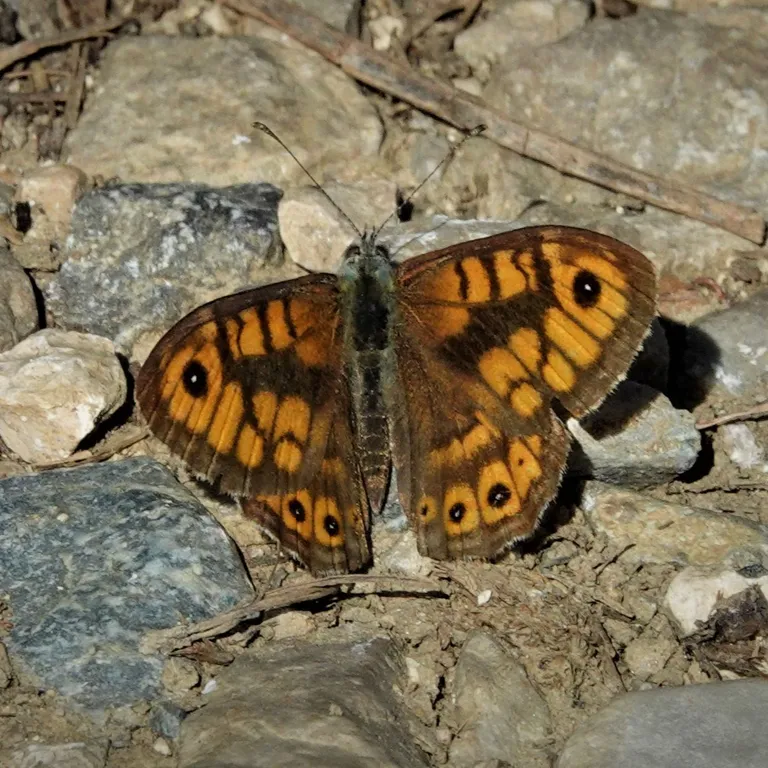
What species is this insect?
Lasiommata megera (also Pararge megera)
